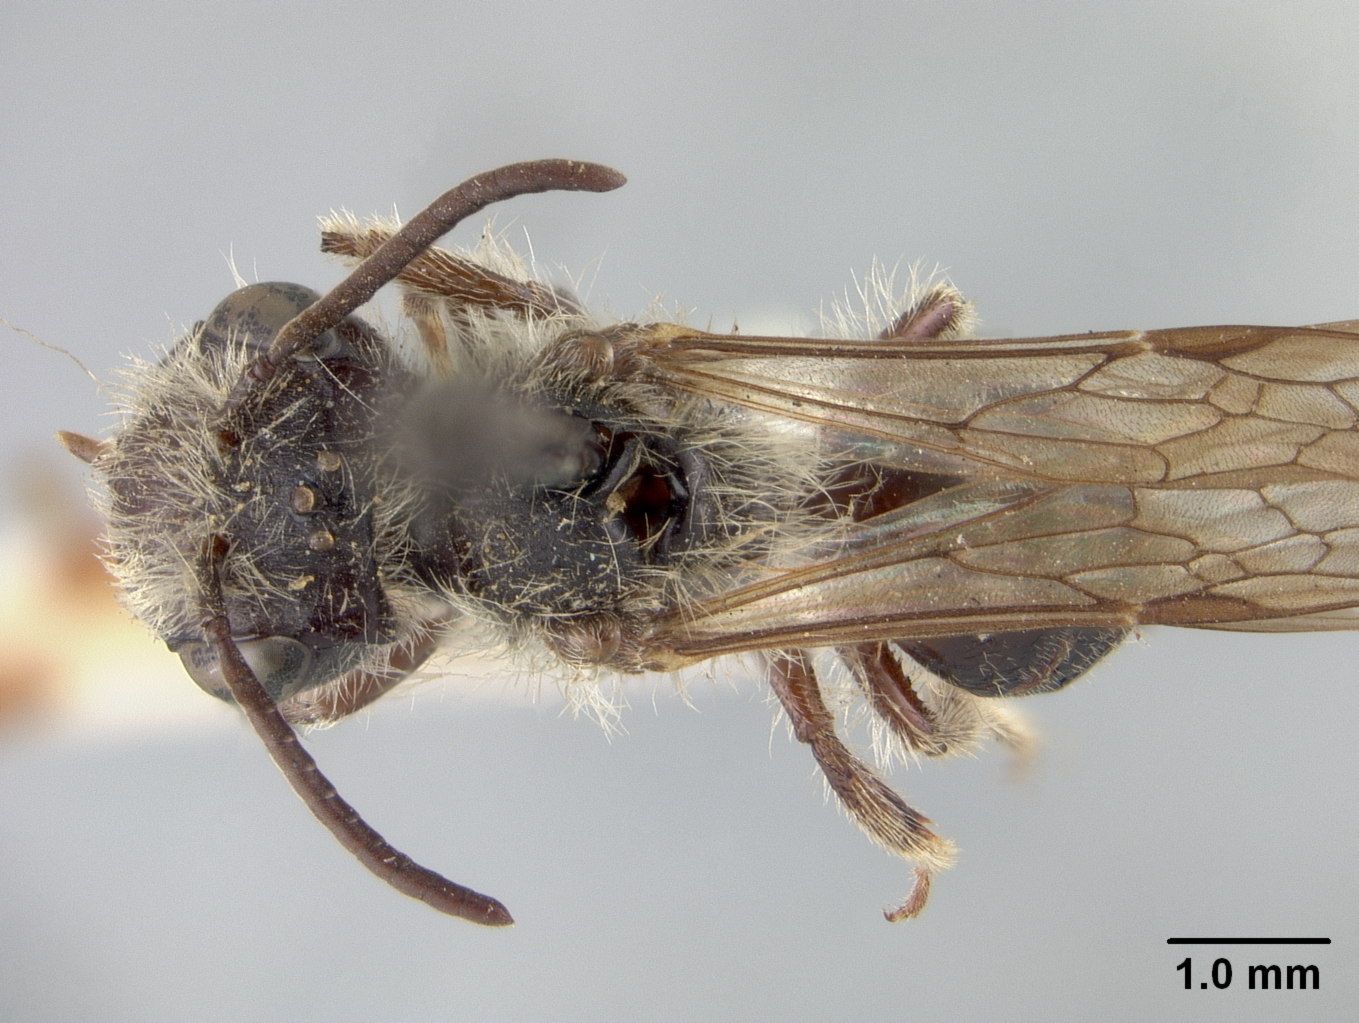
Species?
Andrena navajorum
